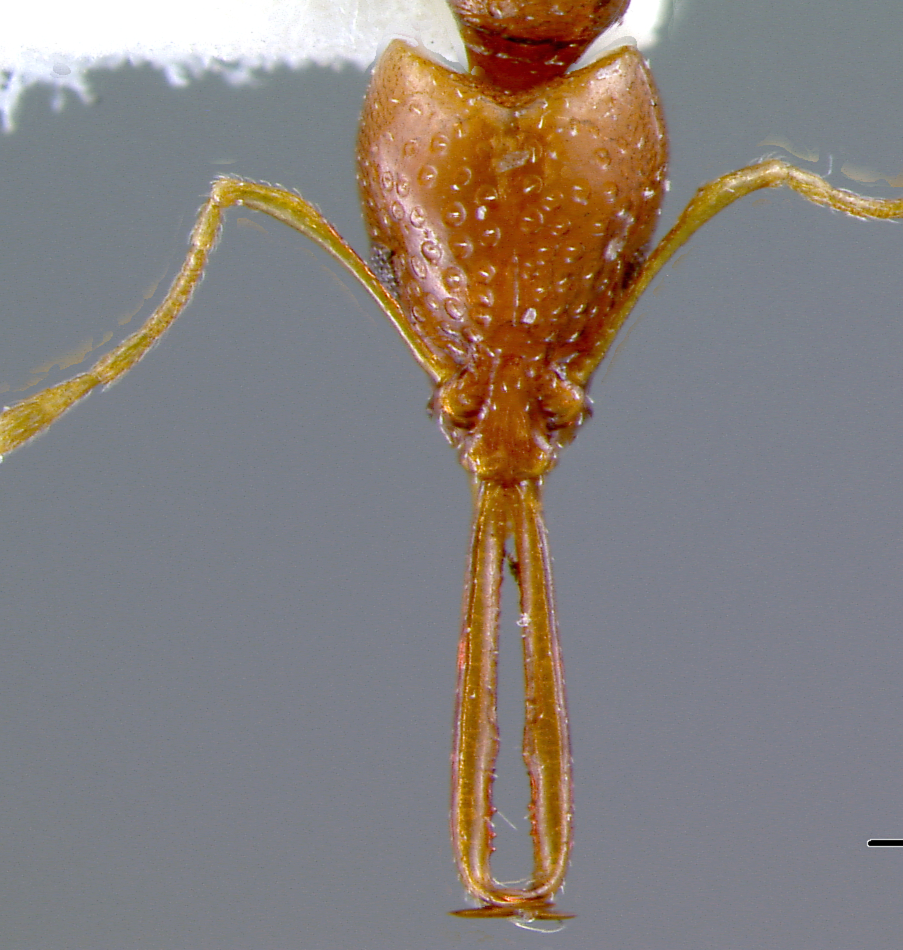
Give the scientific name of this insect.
Acanthognathus brevicornis
